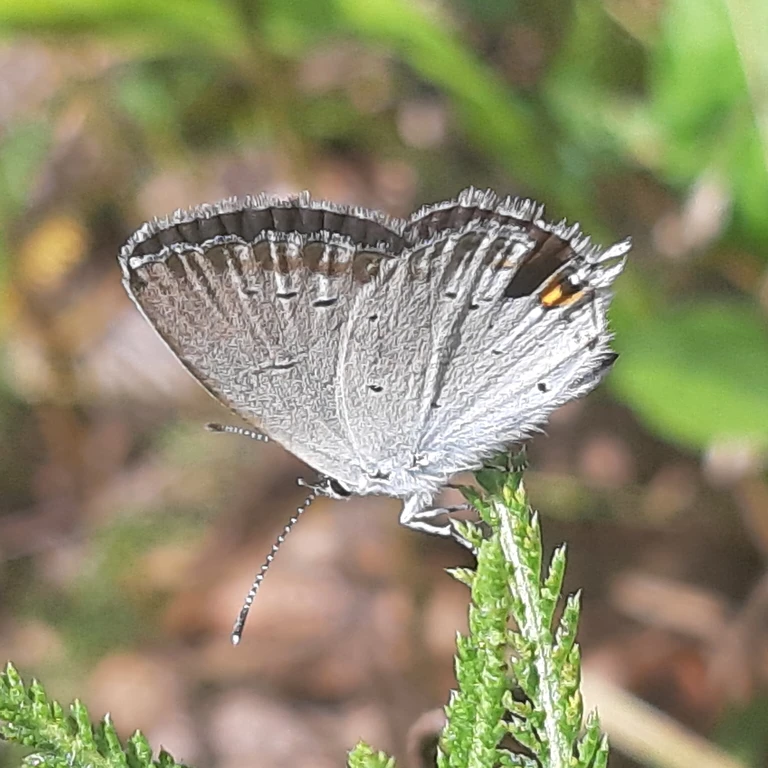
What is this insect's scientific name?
Cupido argiades (also Elkalyce argiades)
